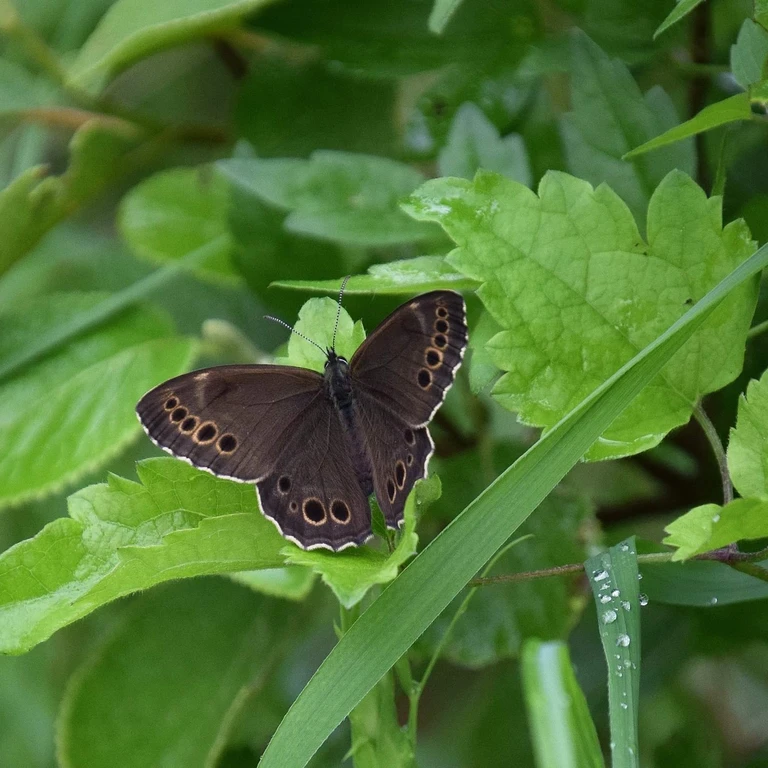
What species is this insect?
Lopinga achine (also Pararge achine)
